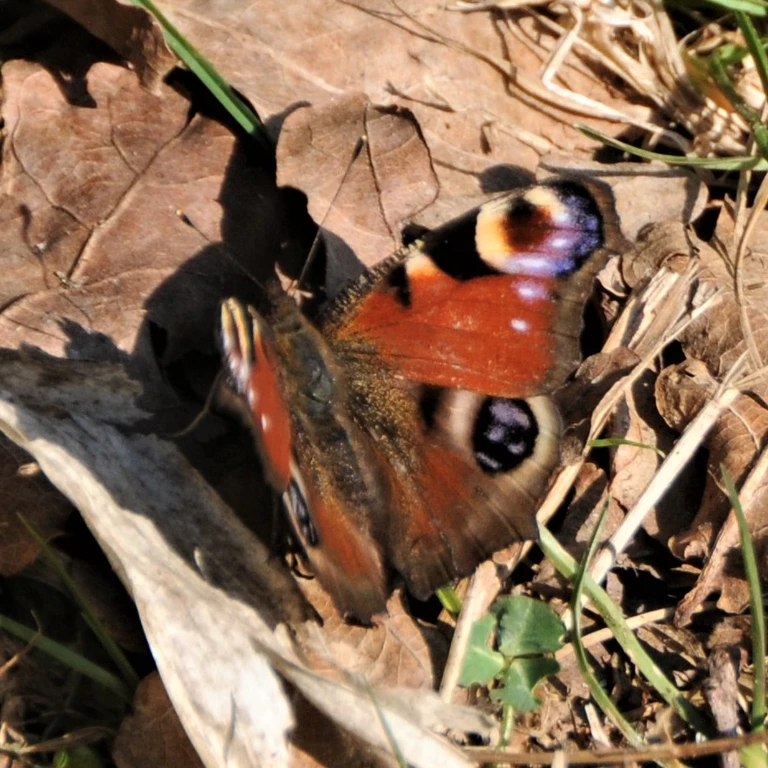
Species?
Aglais io
